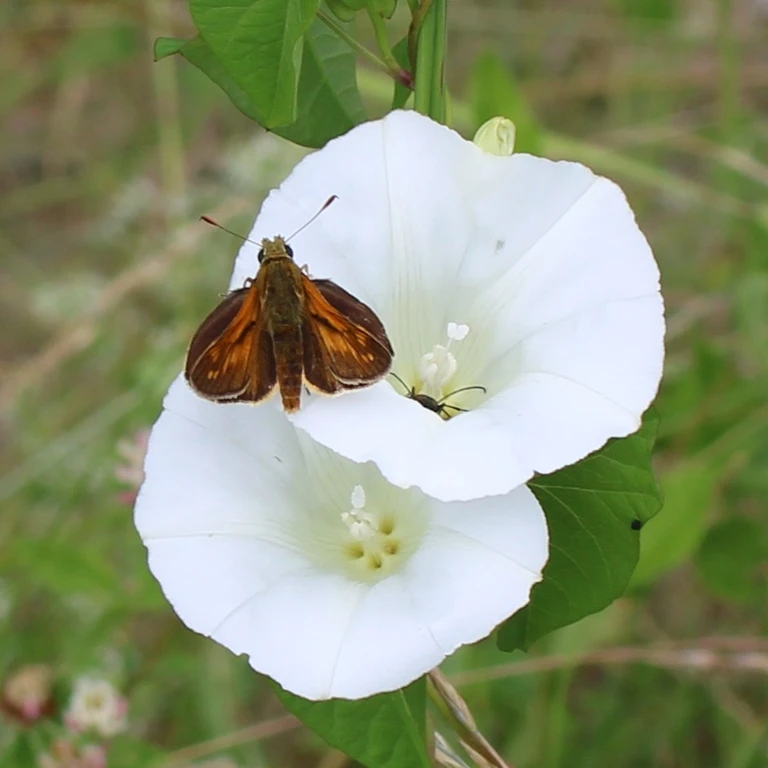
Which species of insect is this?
Ochlodes sylvanus (also Ochlodes venata)
